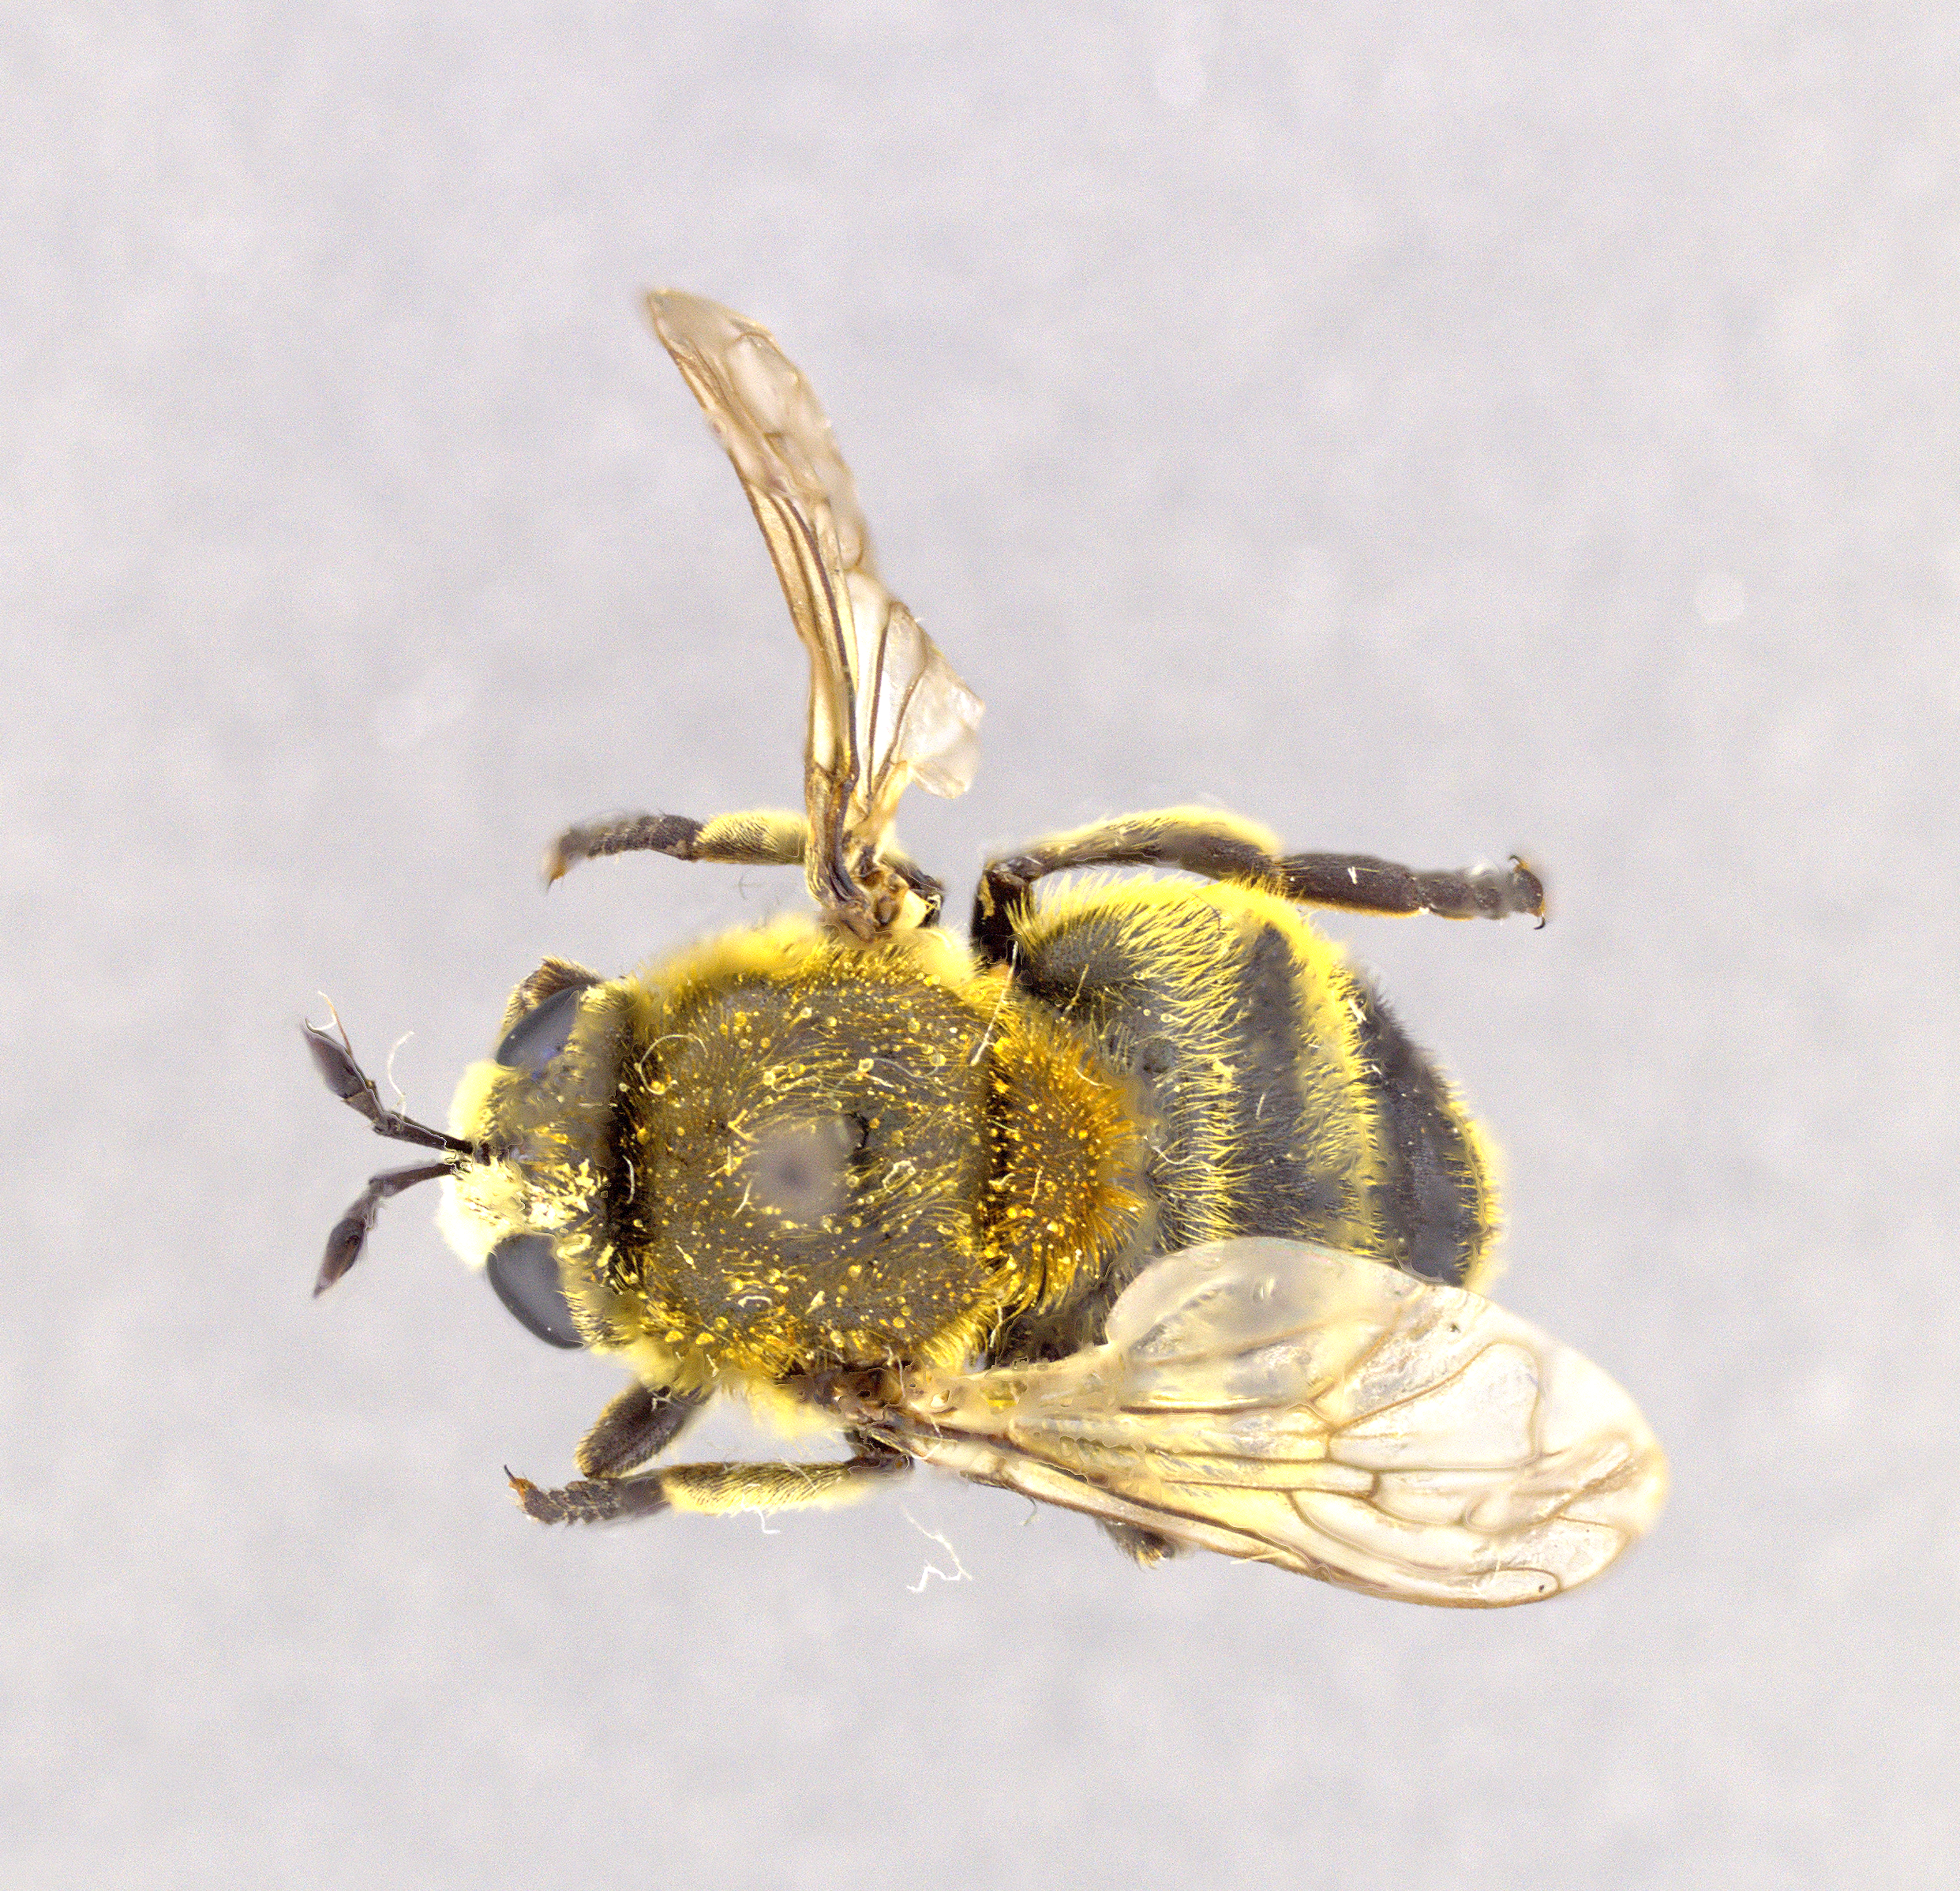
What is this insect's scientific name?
Microdon coloradensis
